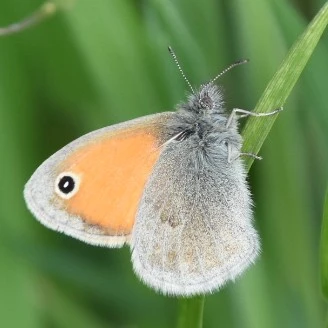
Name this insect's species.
Coenonympha pamphilus
